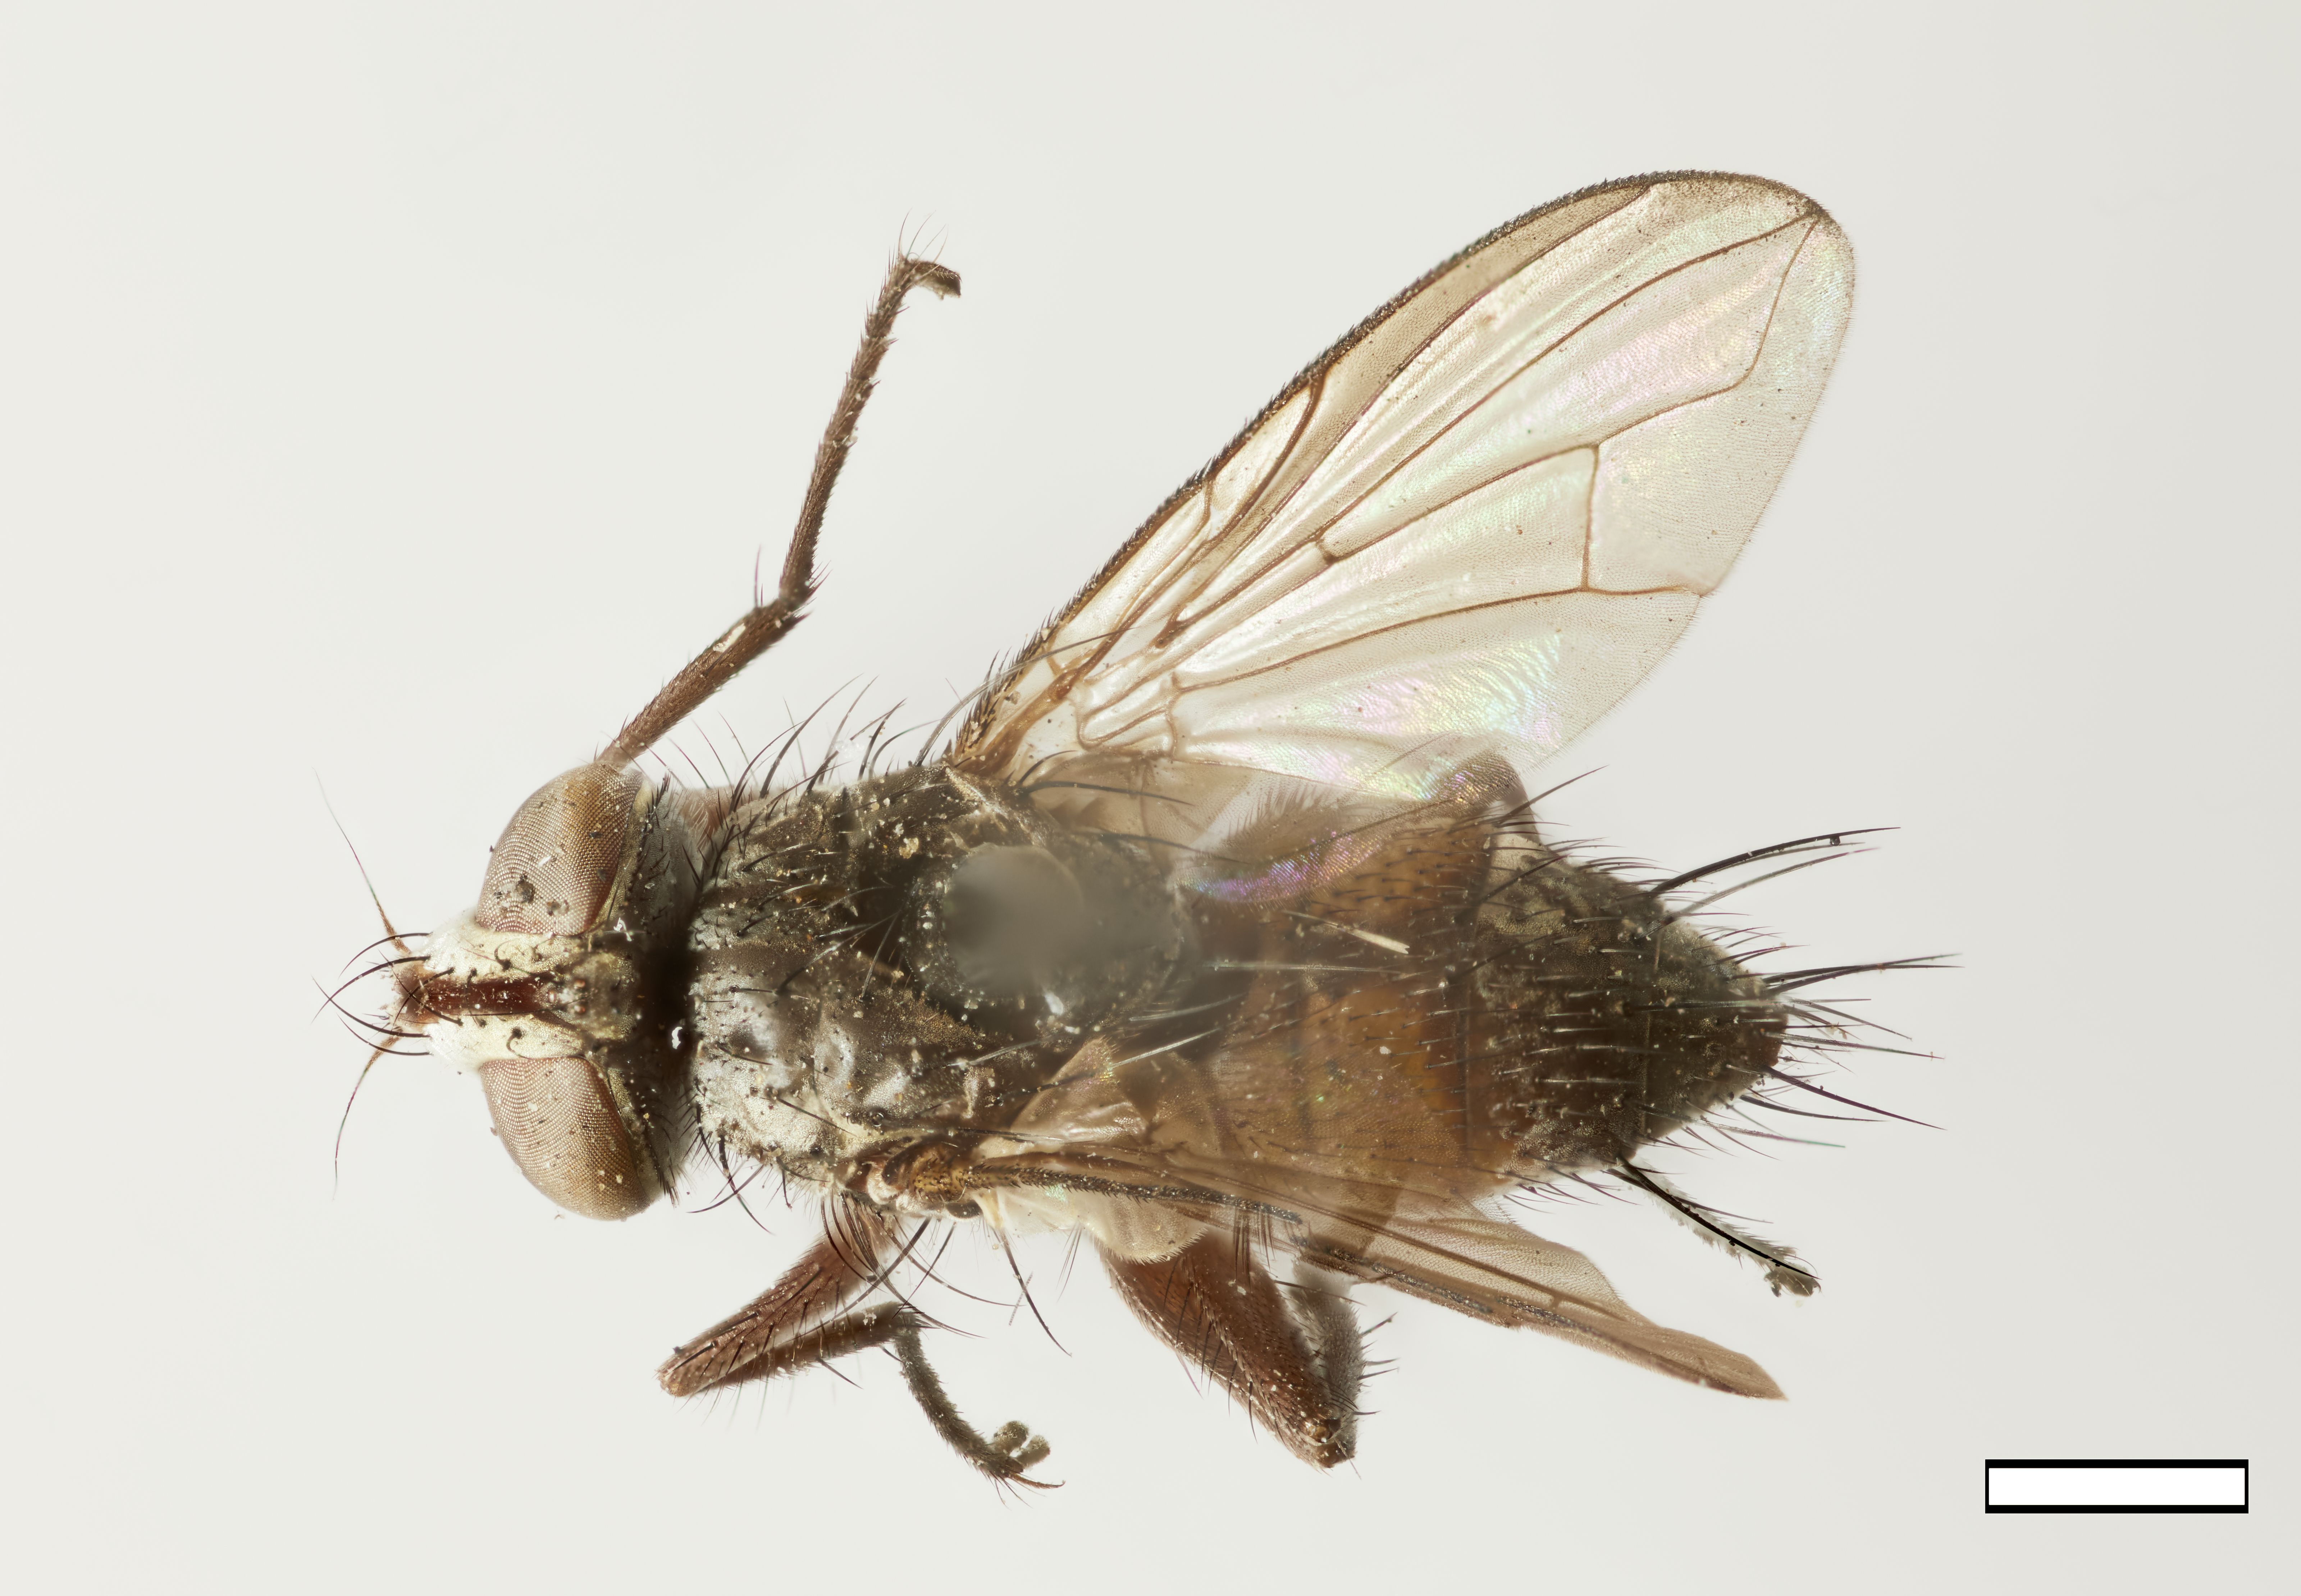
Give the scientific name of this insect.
Euzenilliopsis diatraeae
